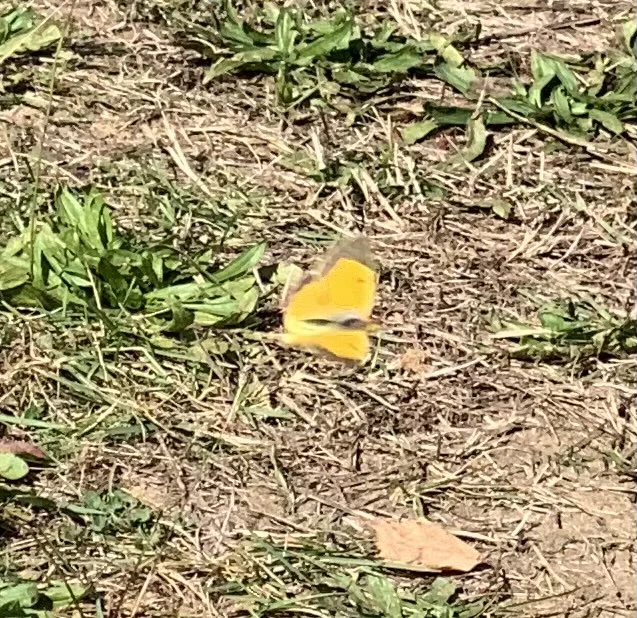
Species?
Colias croceus
